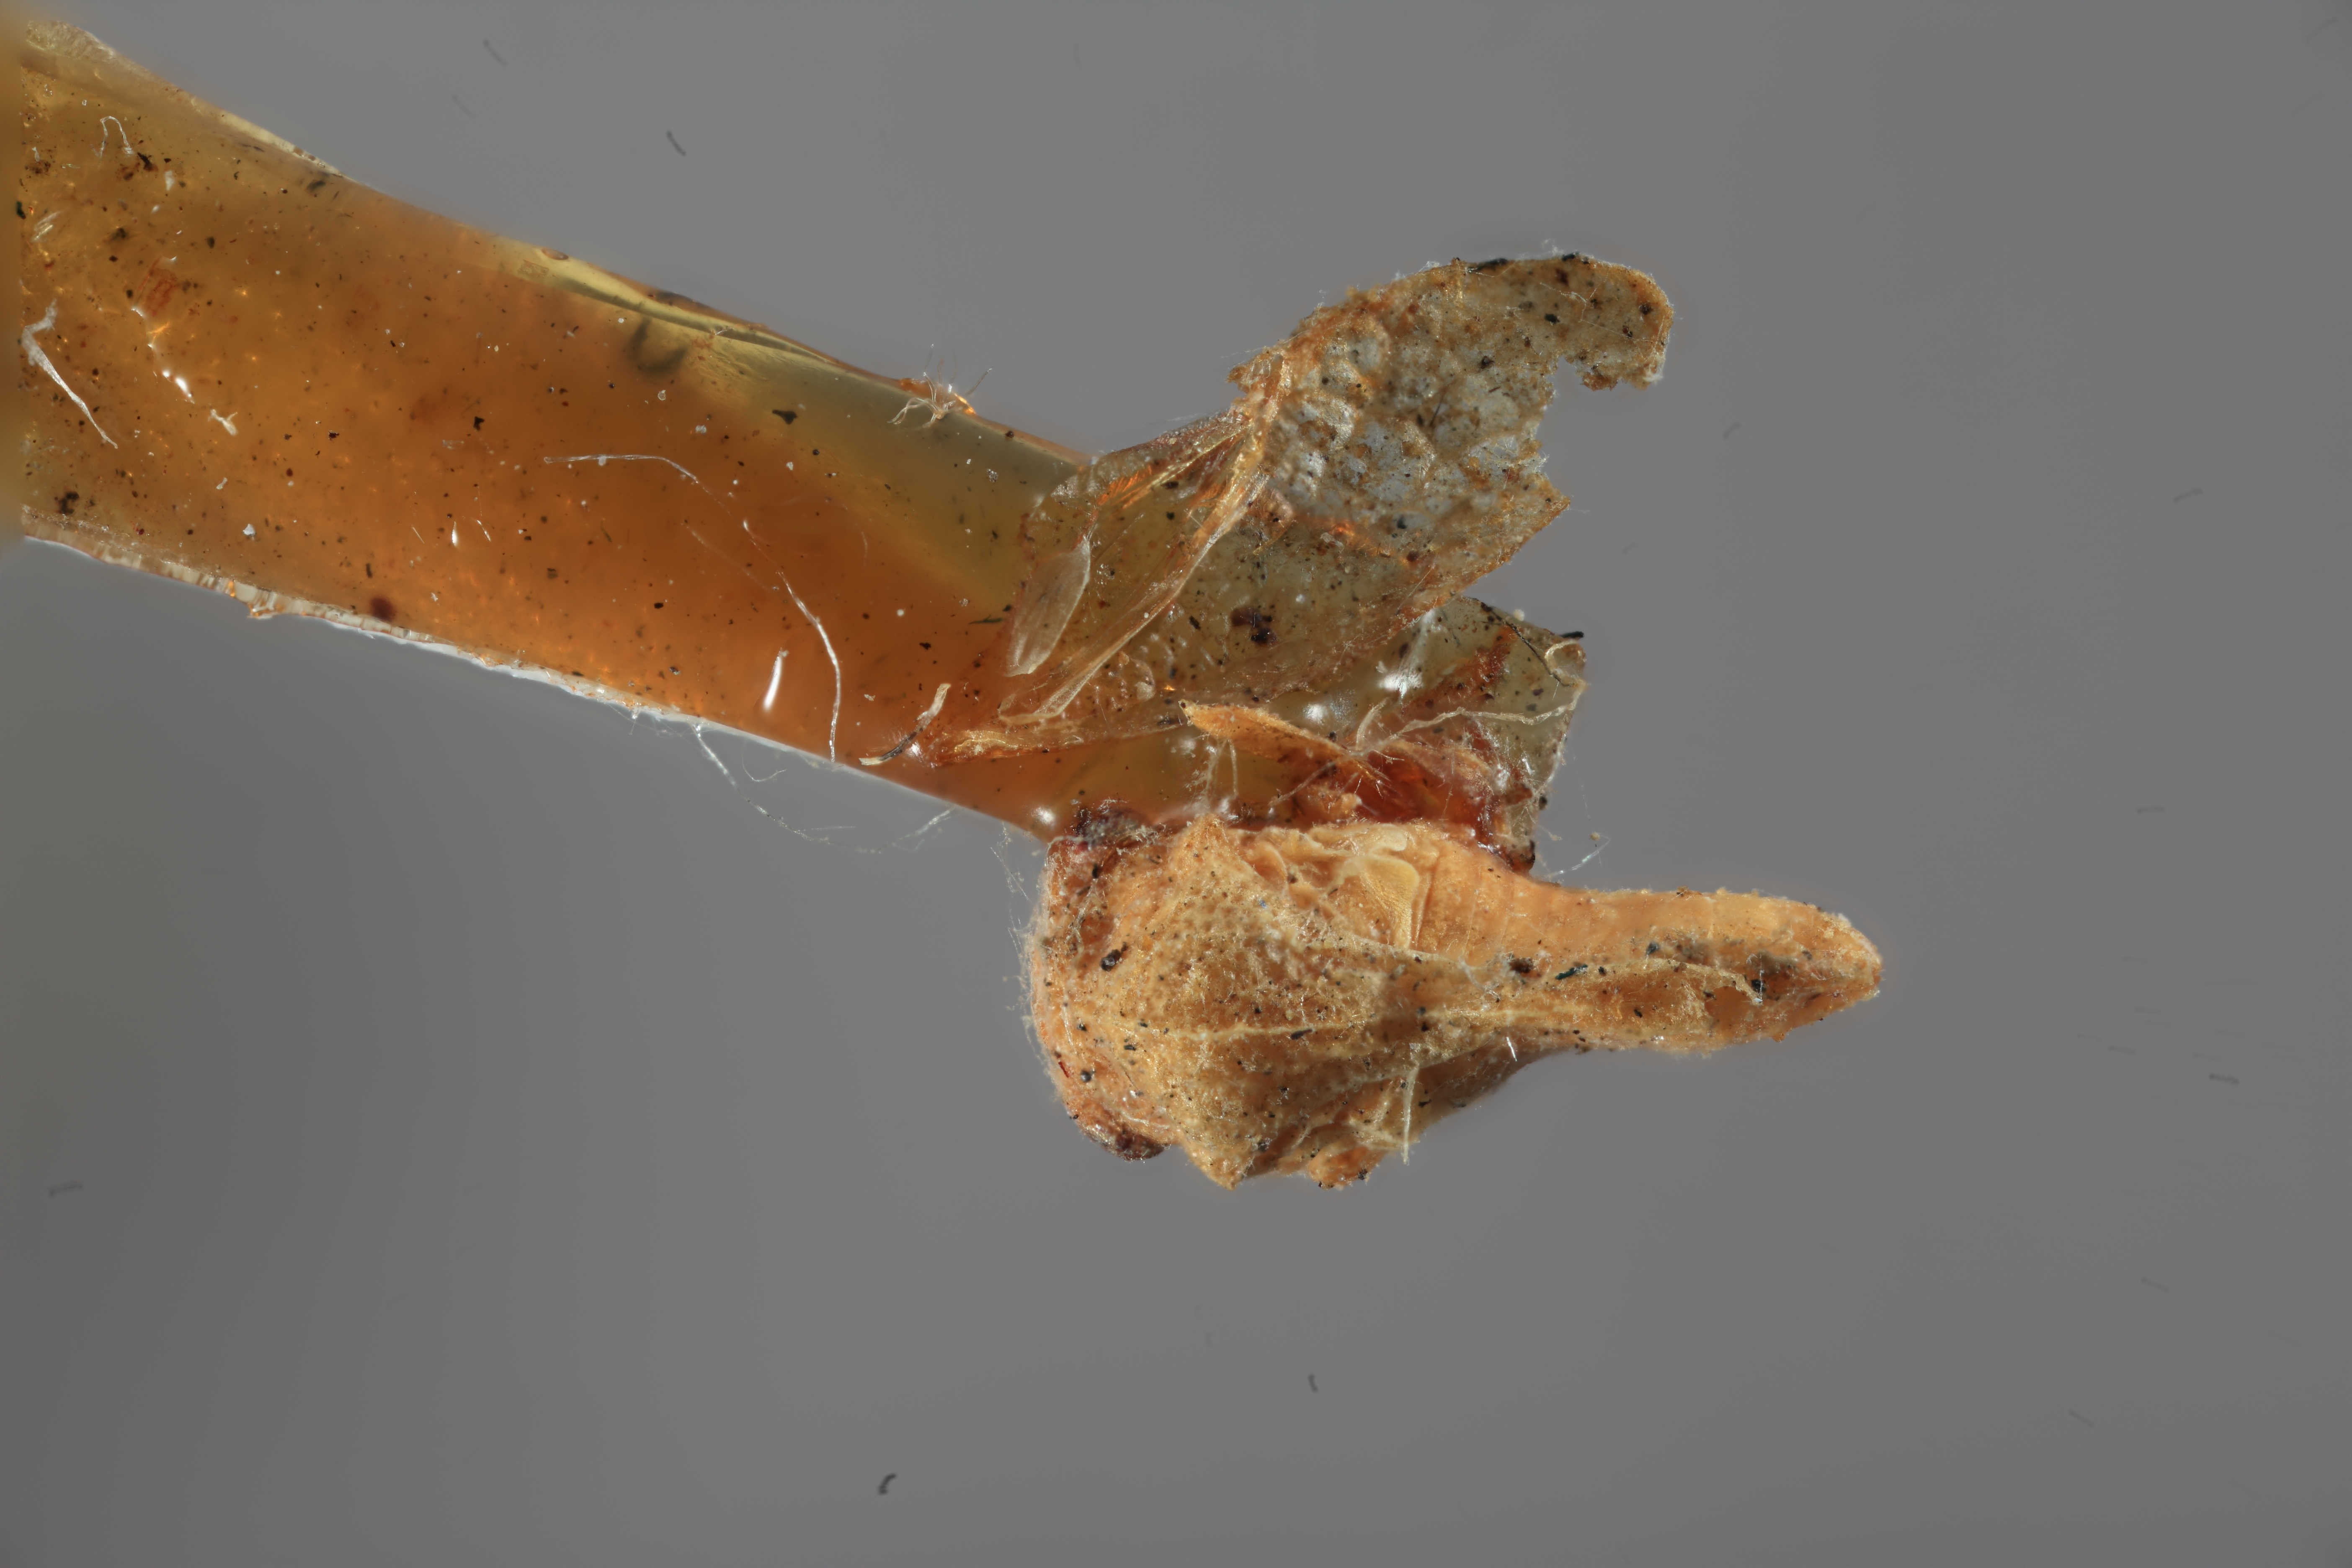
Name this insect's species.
Tuberculocentrus solus
